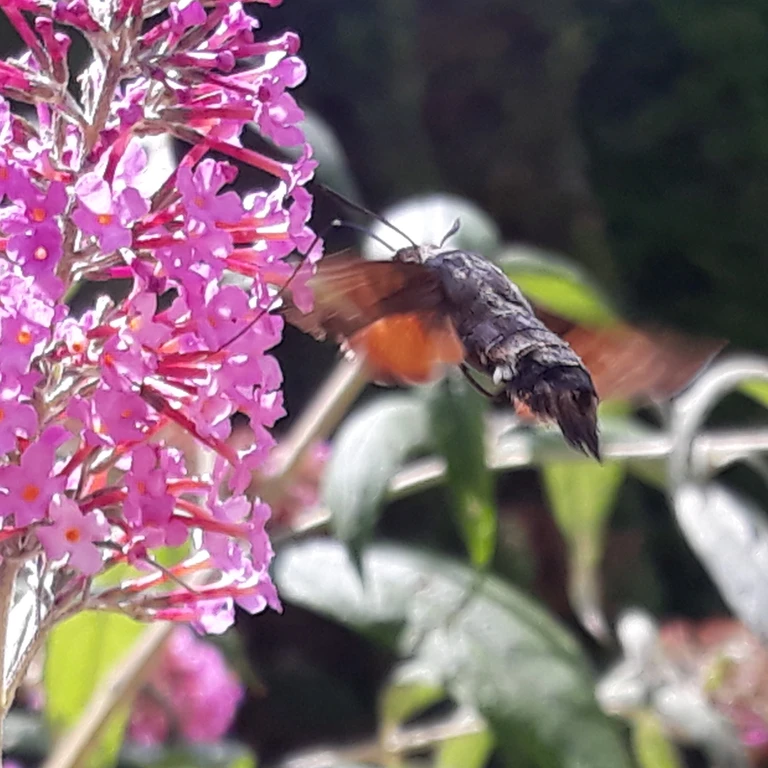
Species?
Macroglossum stellatarum
